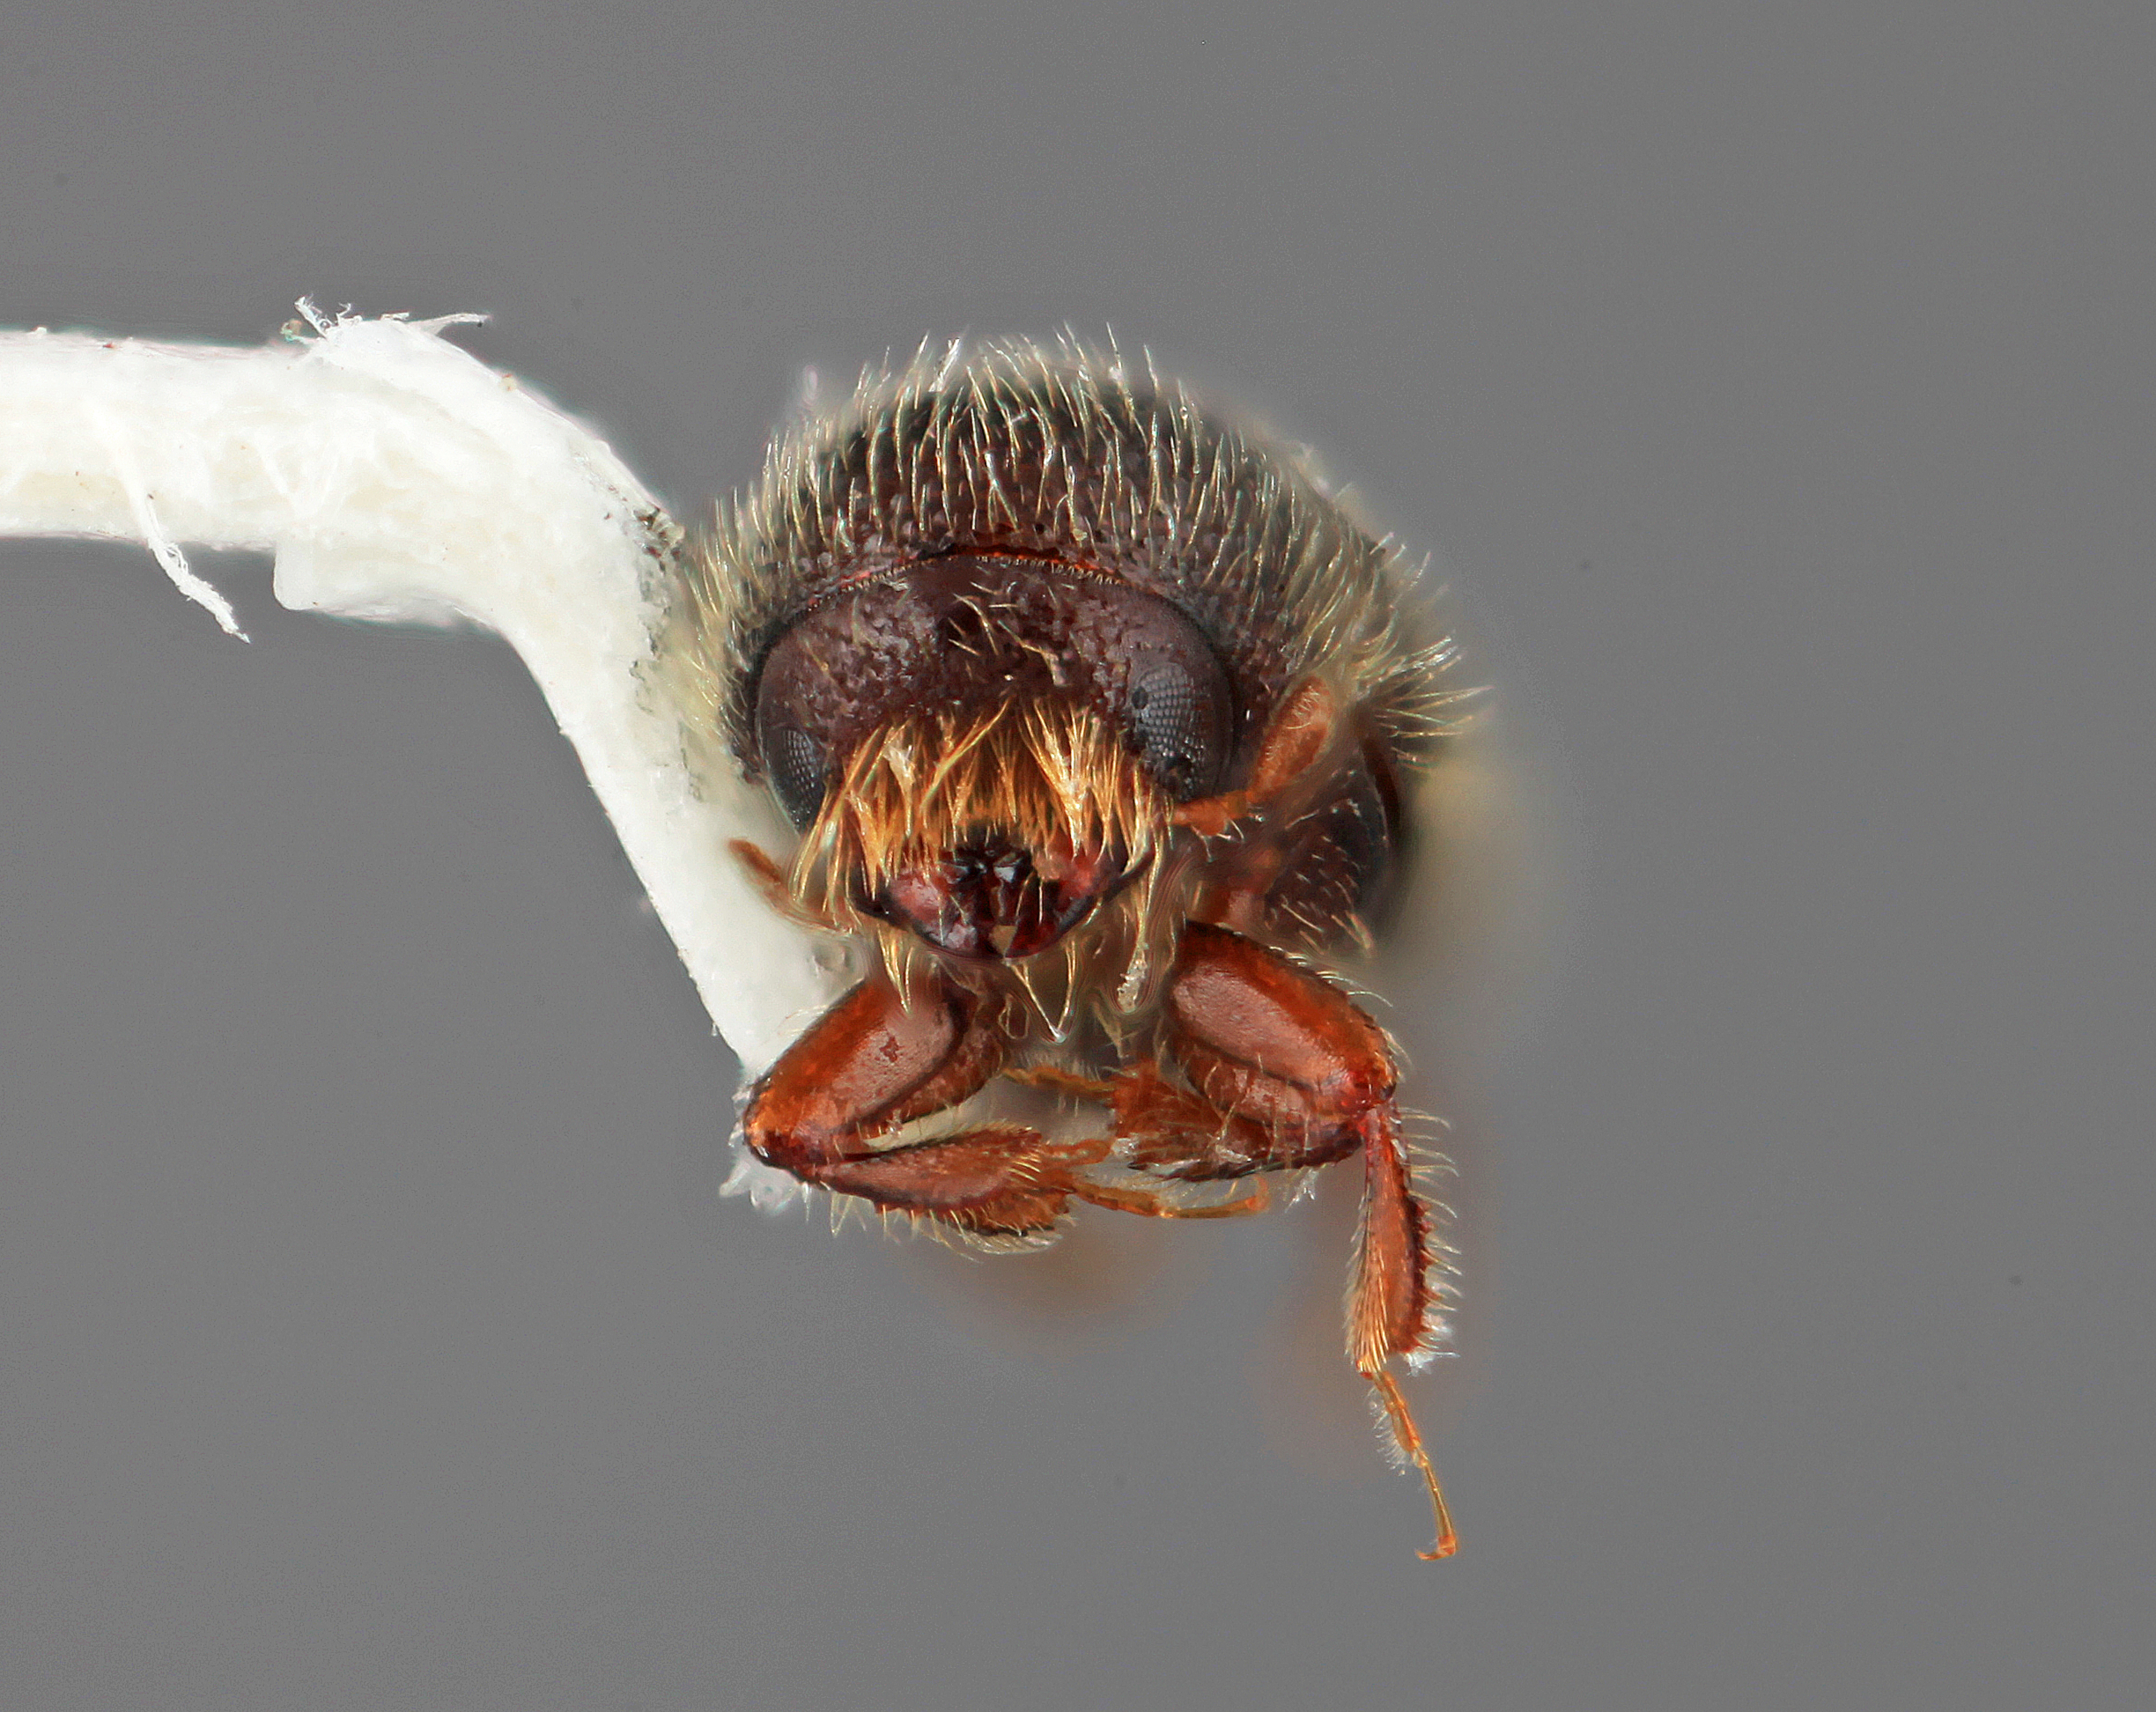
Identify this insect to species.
Dendrocranulus auctus
